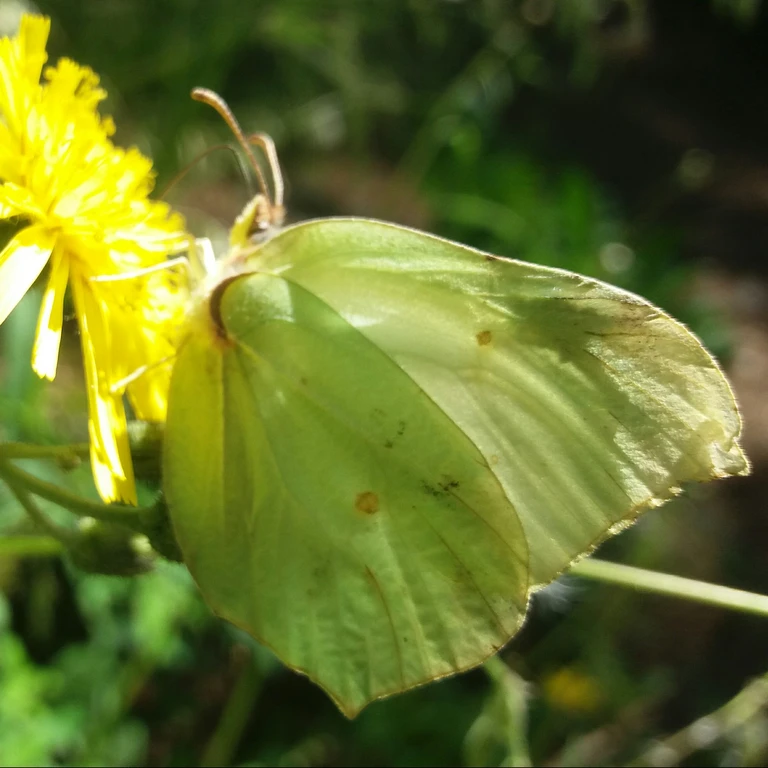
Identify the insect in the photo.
Gonepteryx rhamni
